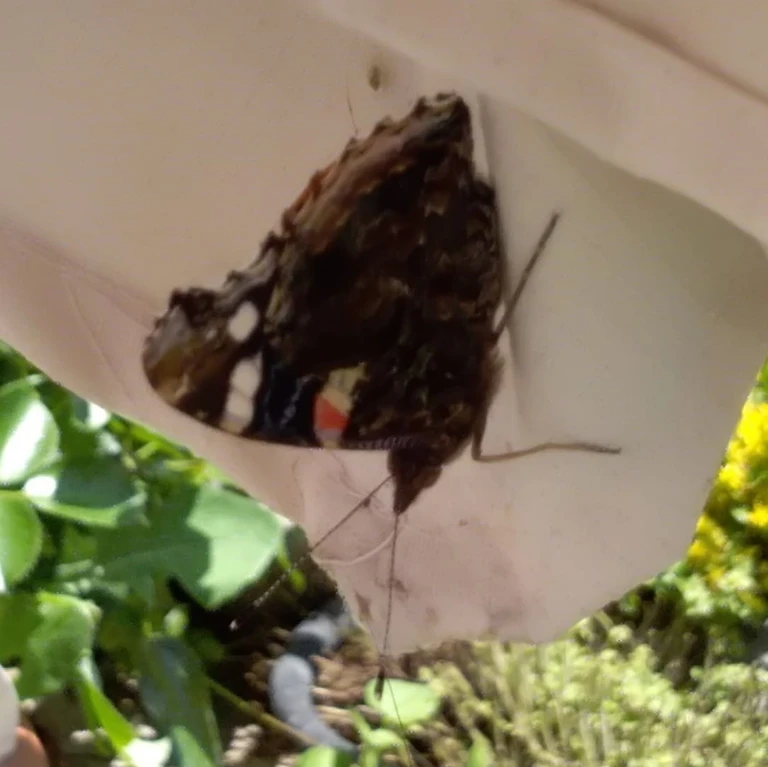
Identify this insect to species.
Vanessa atalanta
